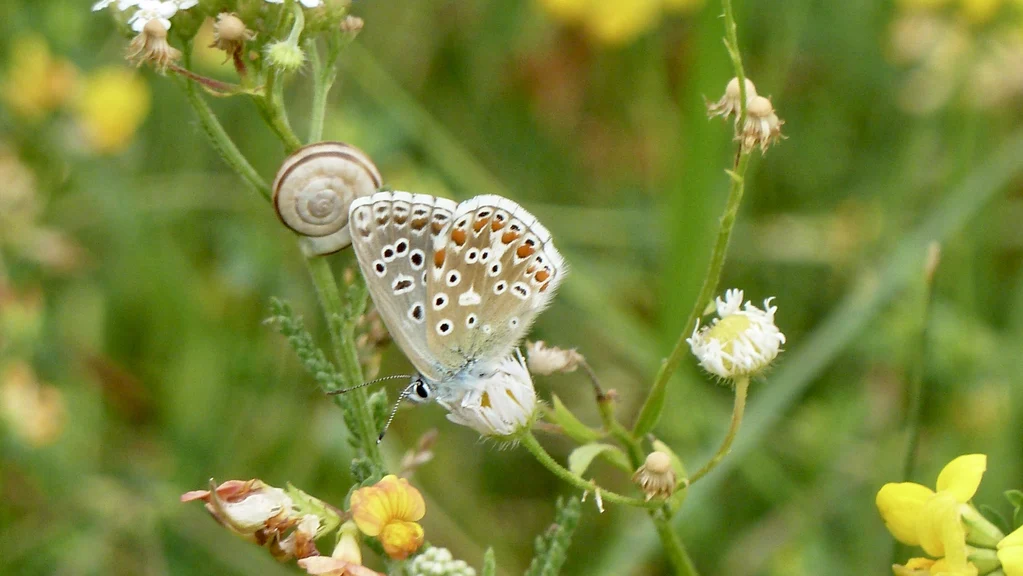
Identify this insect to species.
Lysandra bellargus
